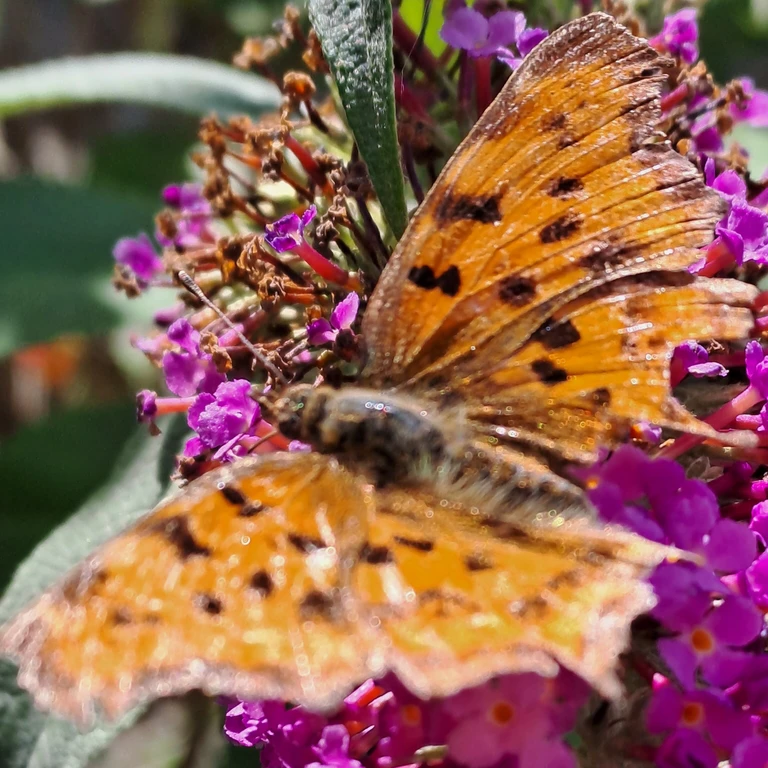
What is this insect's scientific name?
Polygonia c-album
